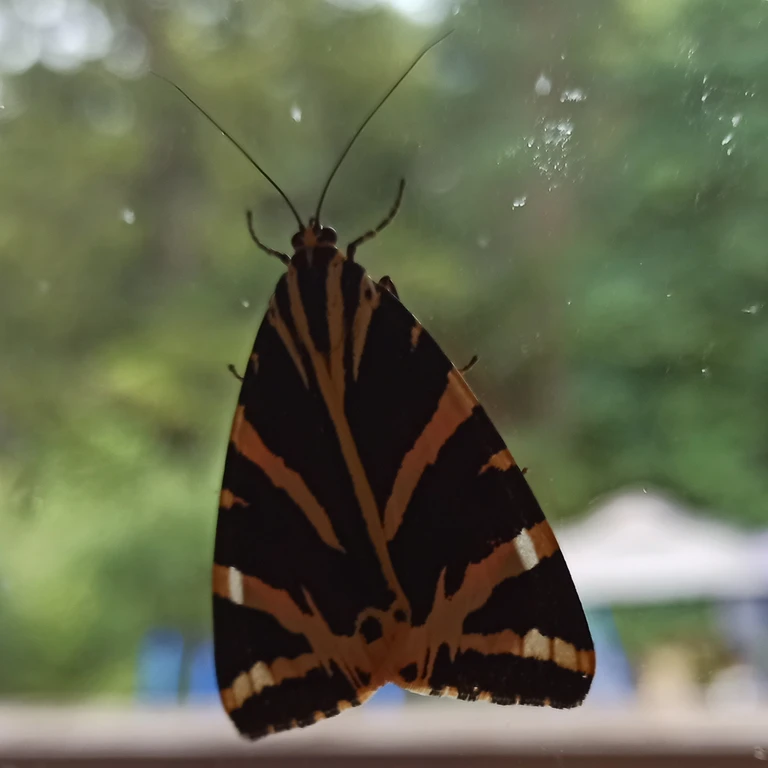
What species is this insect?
Euplagia quadripunctaria
